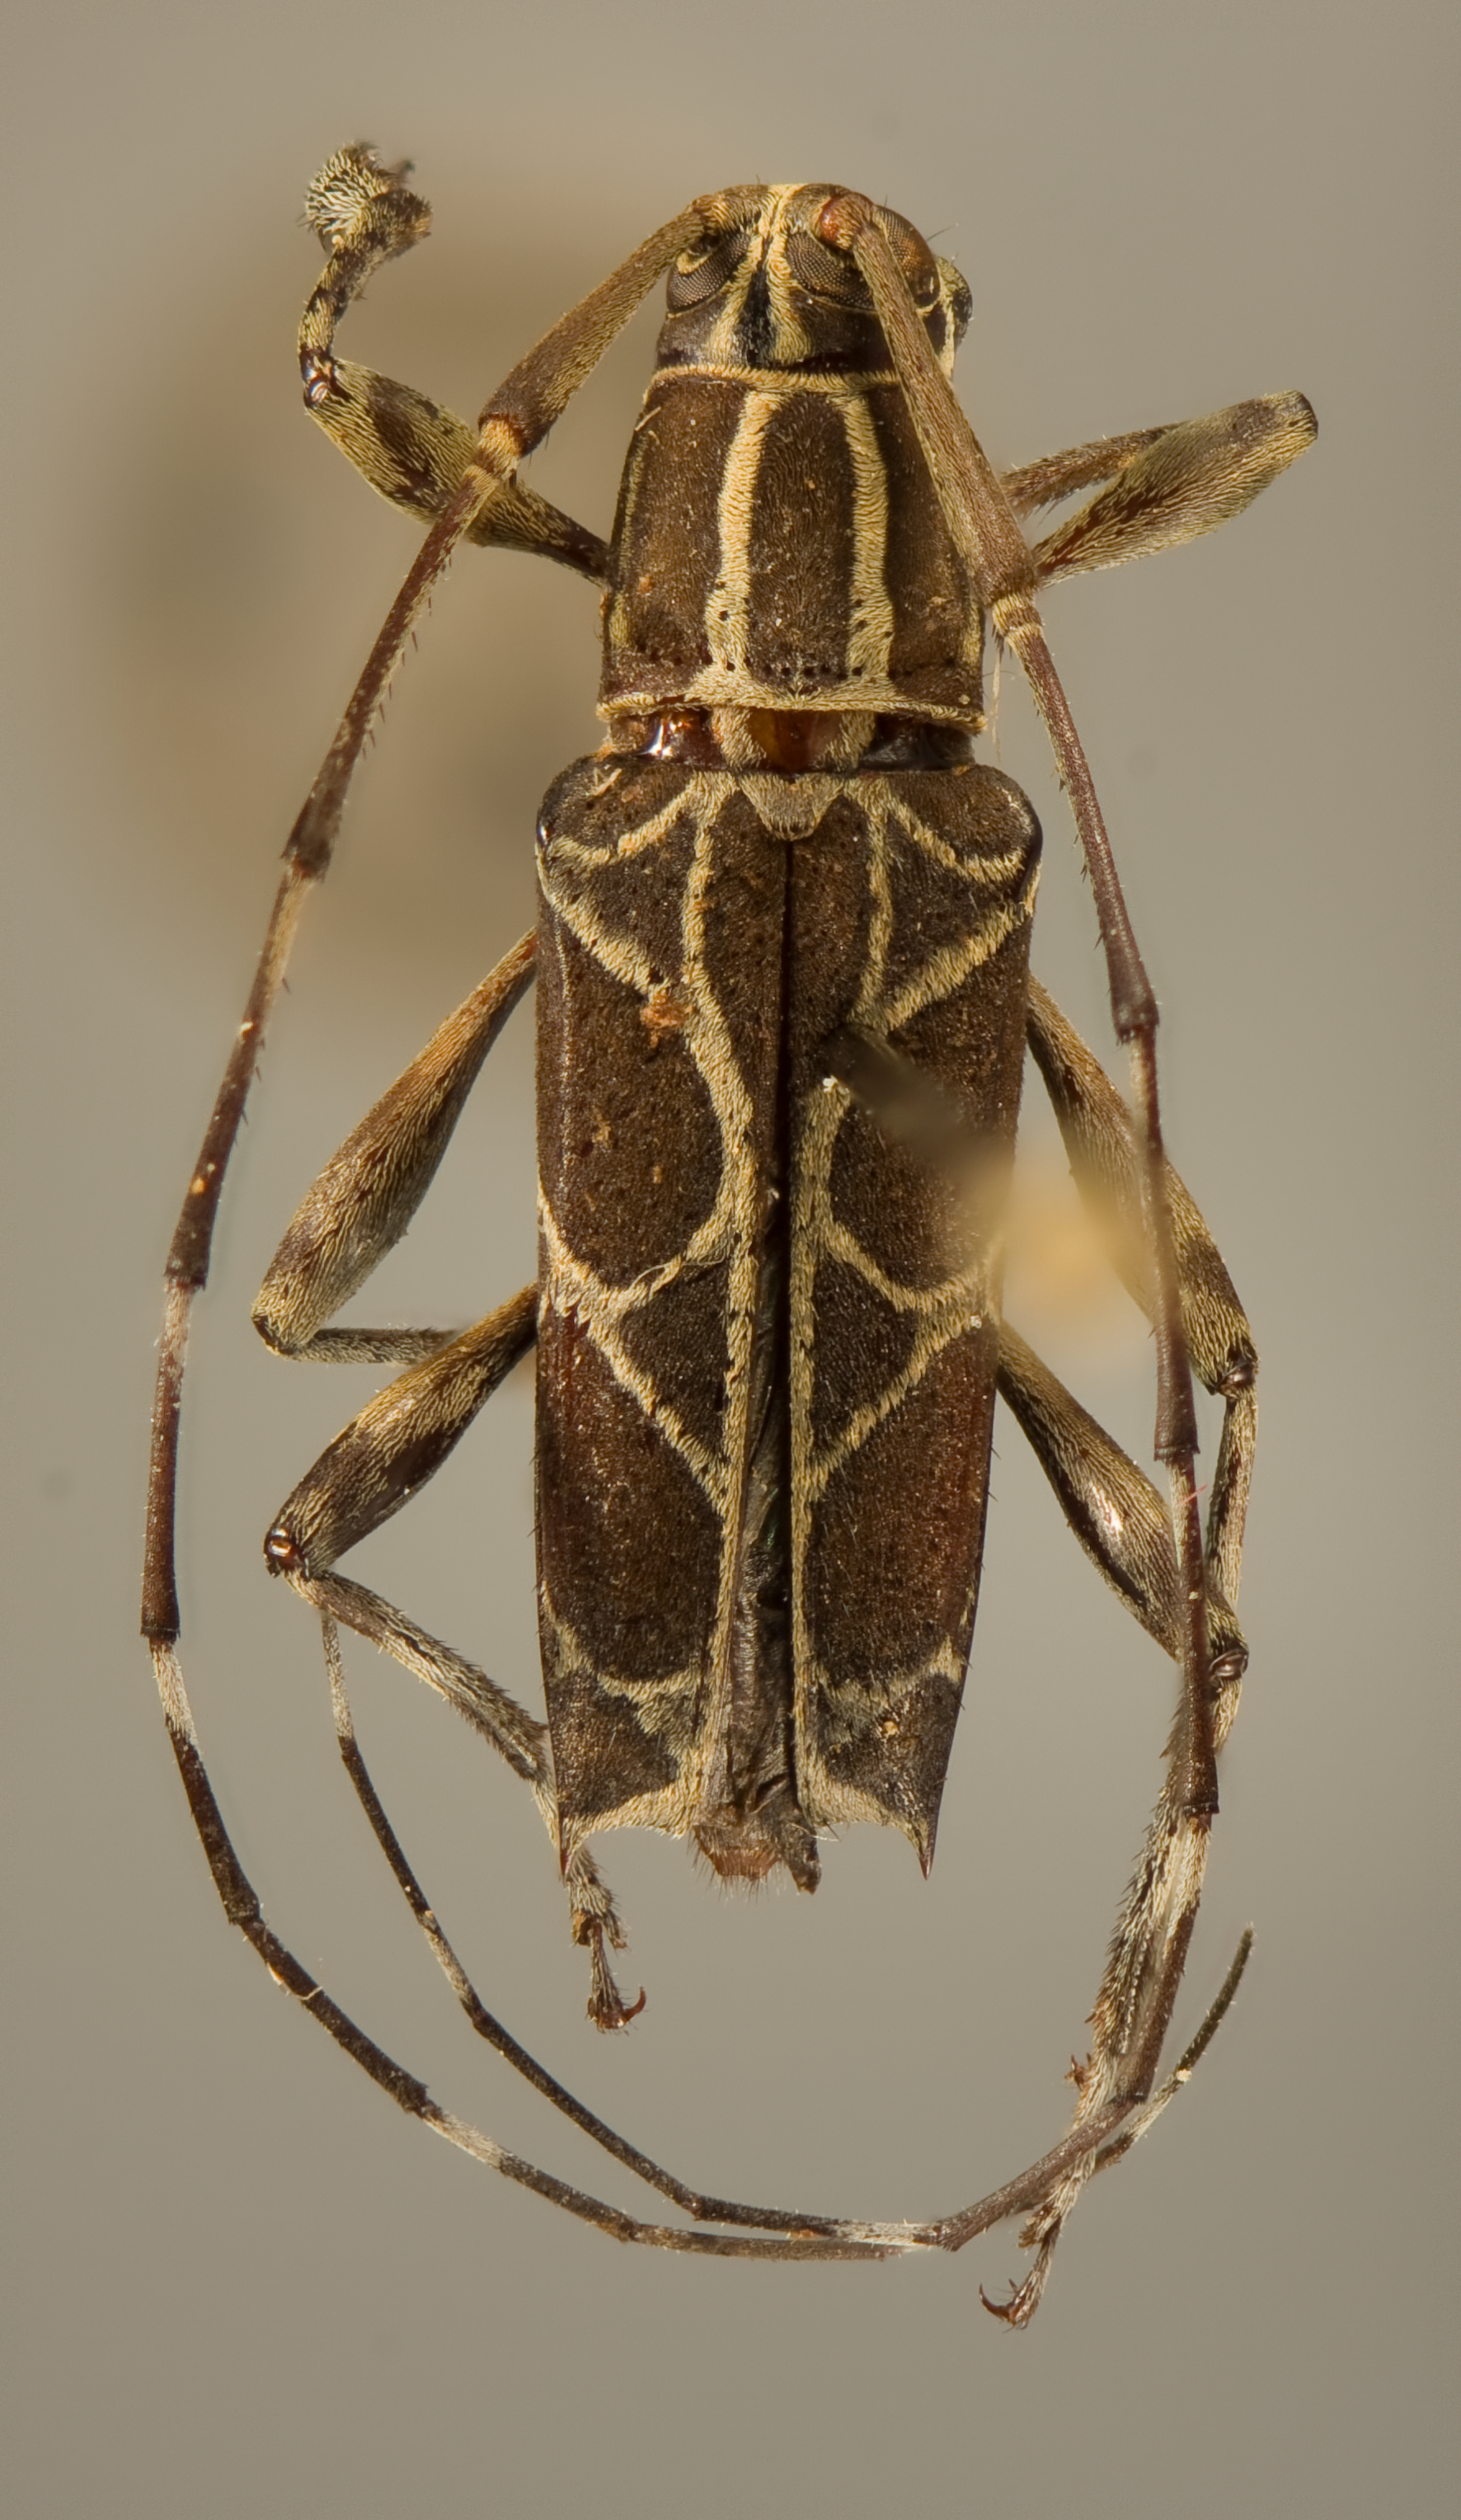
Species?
Colobothea delicata
